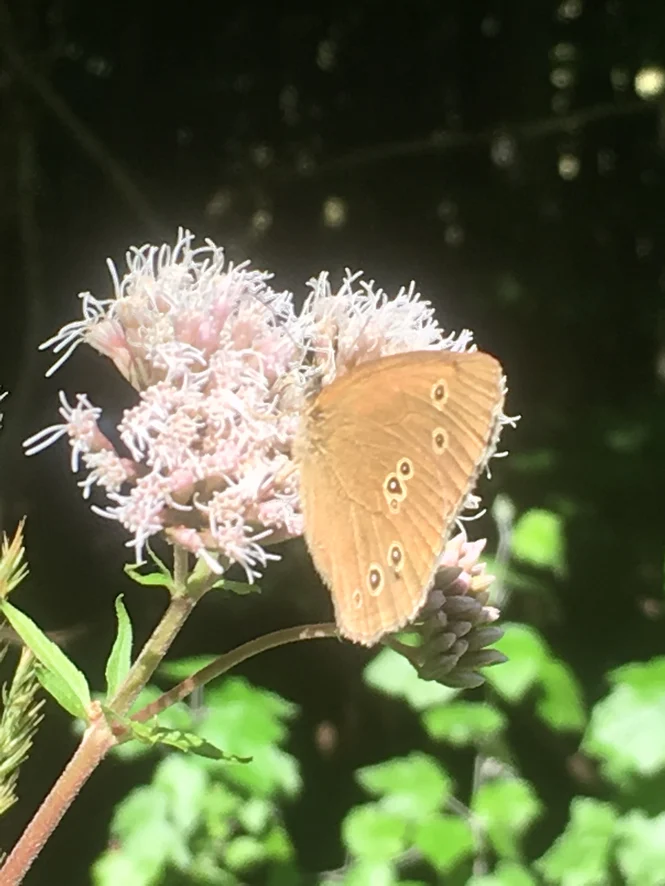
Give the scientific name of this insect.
Aphantopus hyperantus
